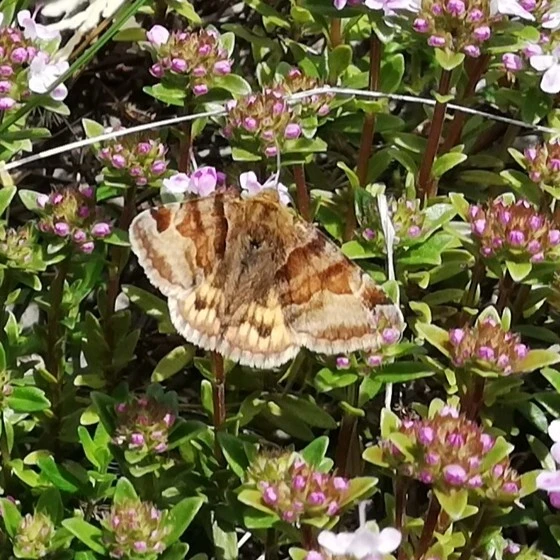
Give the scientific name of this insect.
Euclidia glyphica
